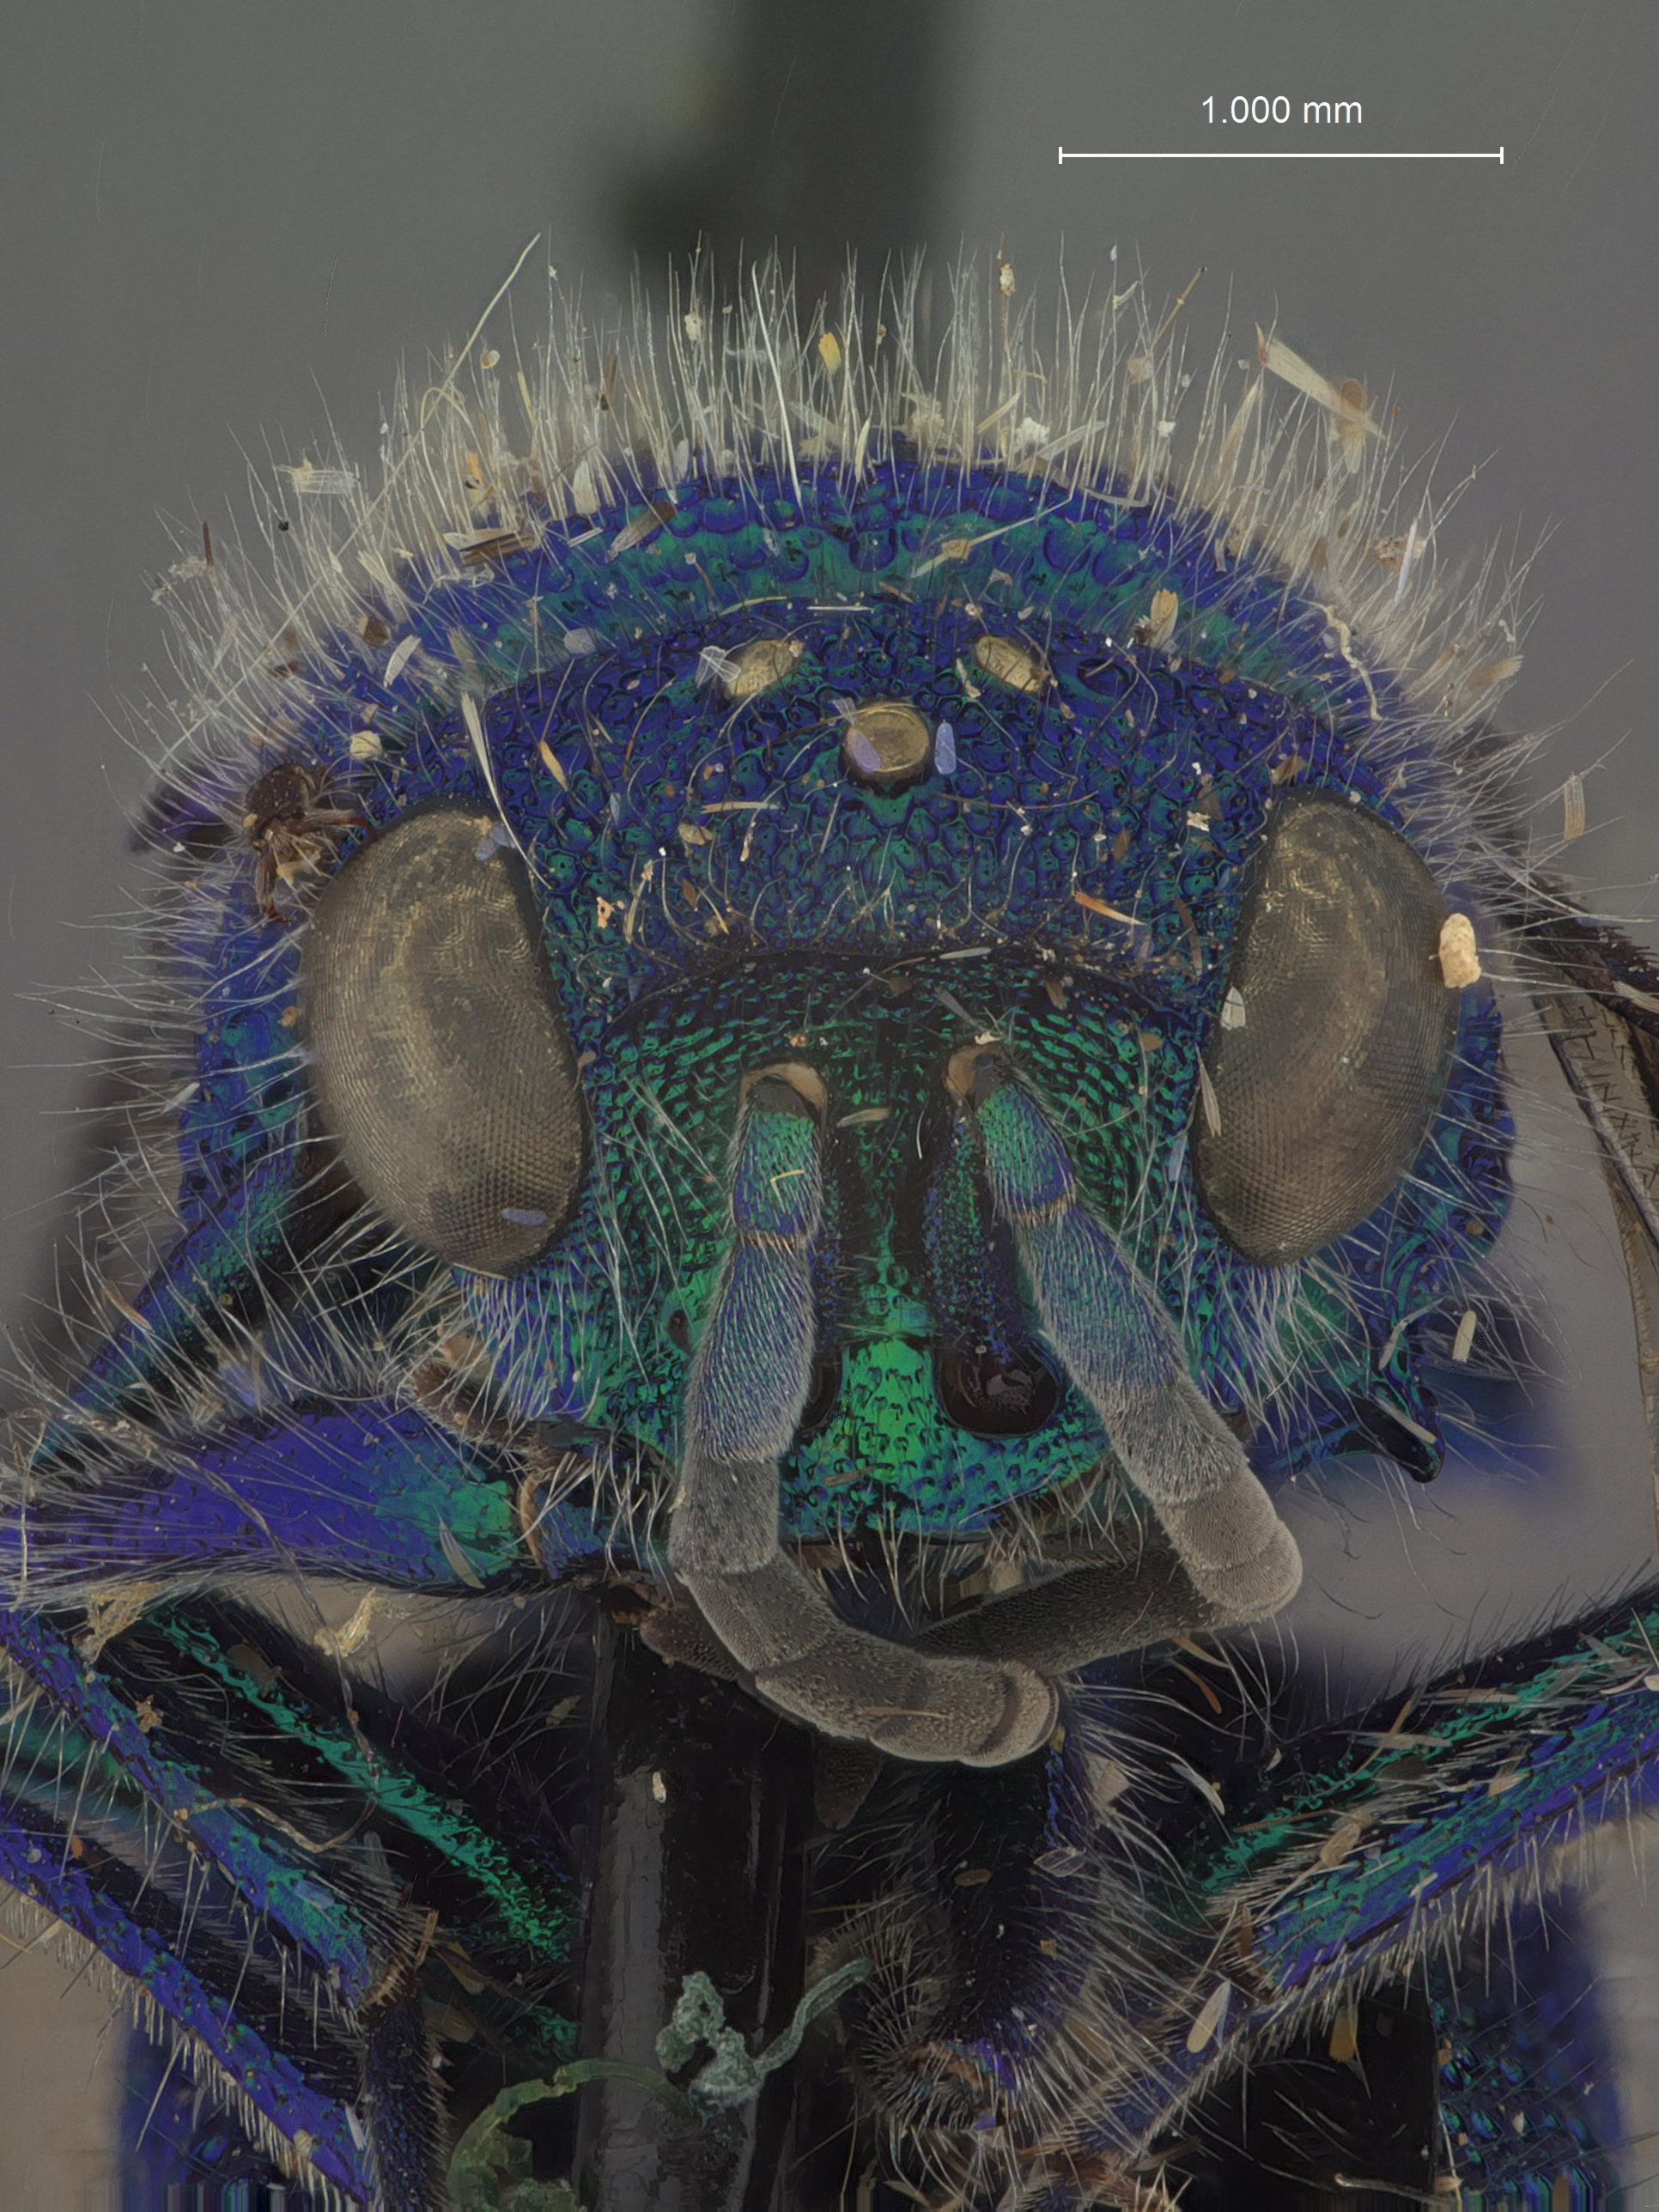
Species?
Chrysis rugosa
